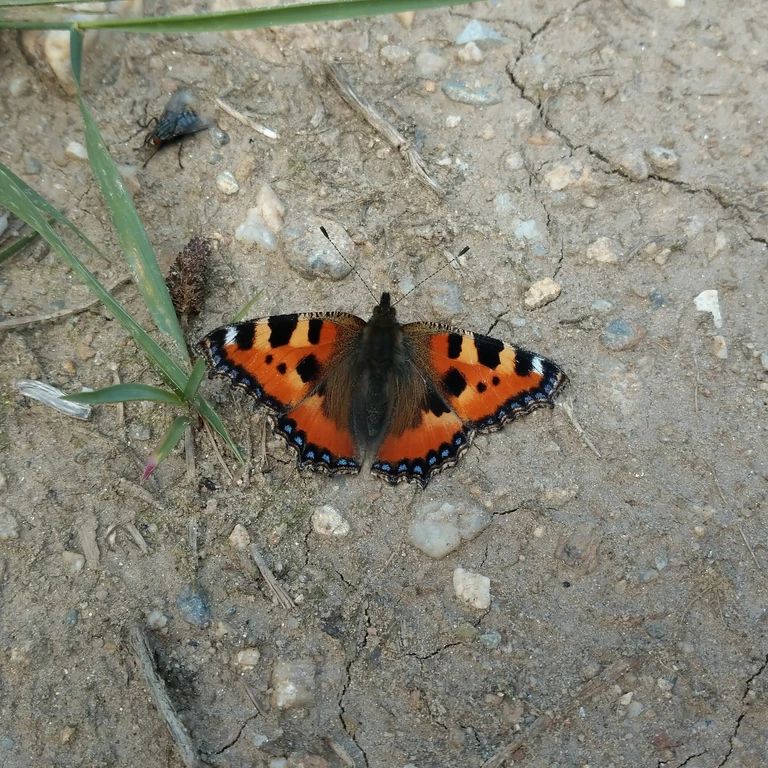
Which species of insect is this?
Aglais urticae
